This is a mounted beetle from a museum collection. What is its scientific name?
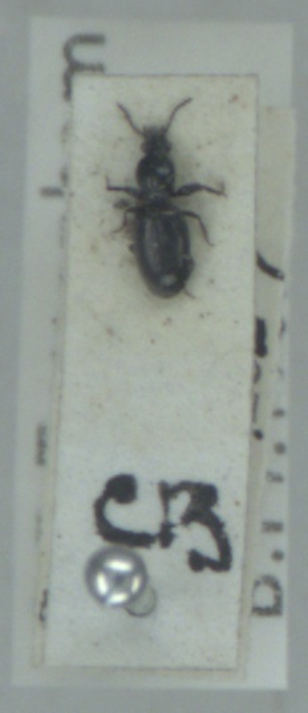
Dyschirius tristis
